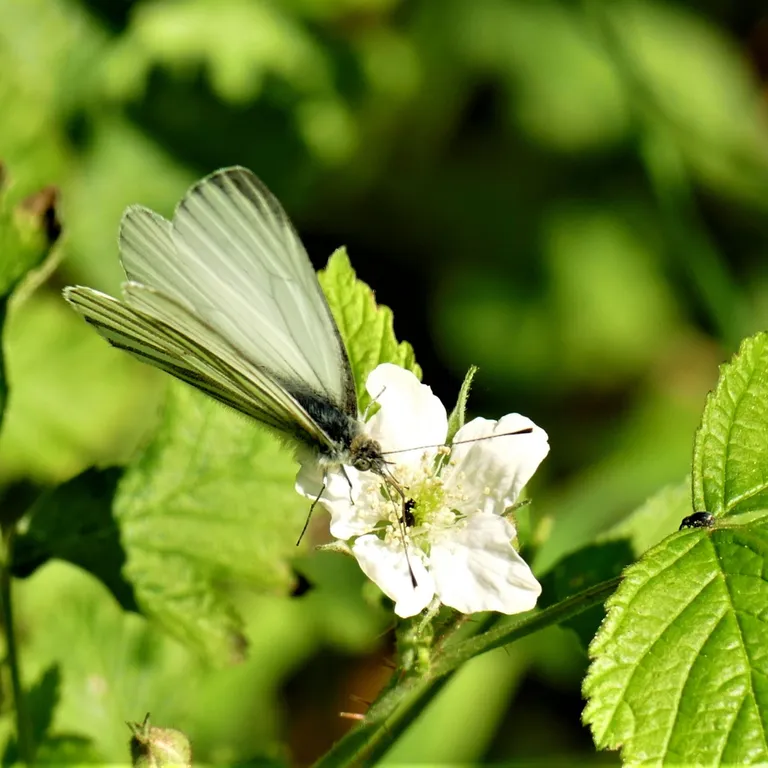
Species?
Pieris napi
